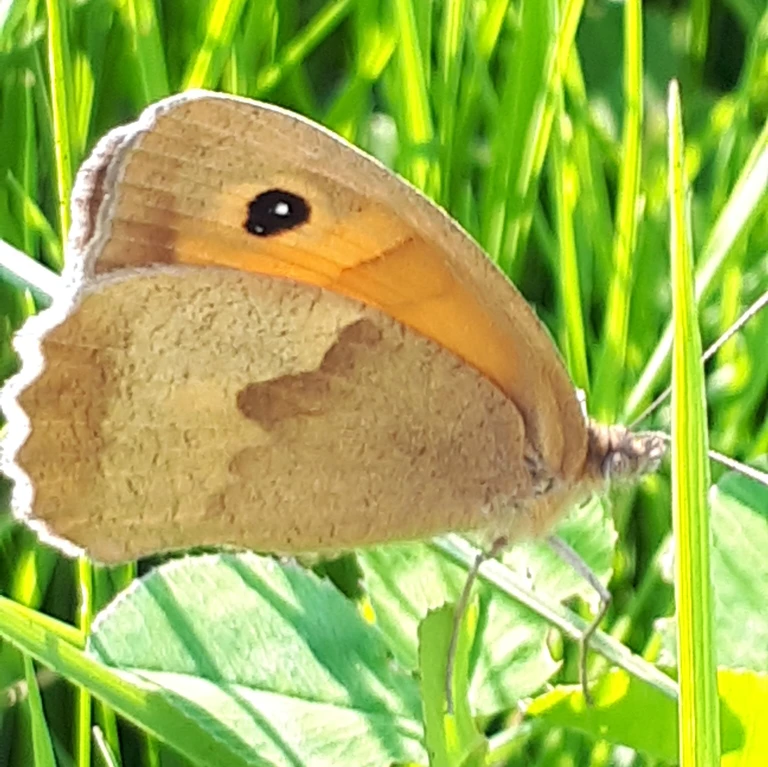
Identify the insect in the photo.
Maniola jurtina
